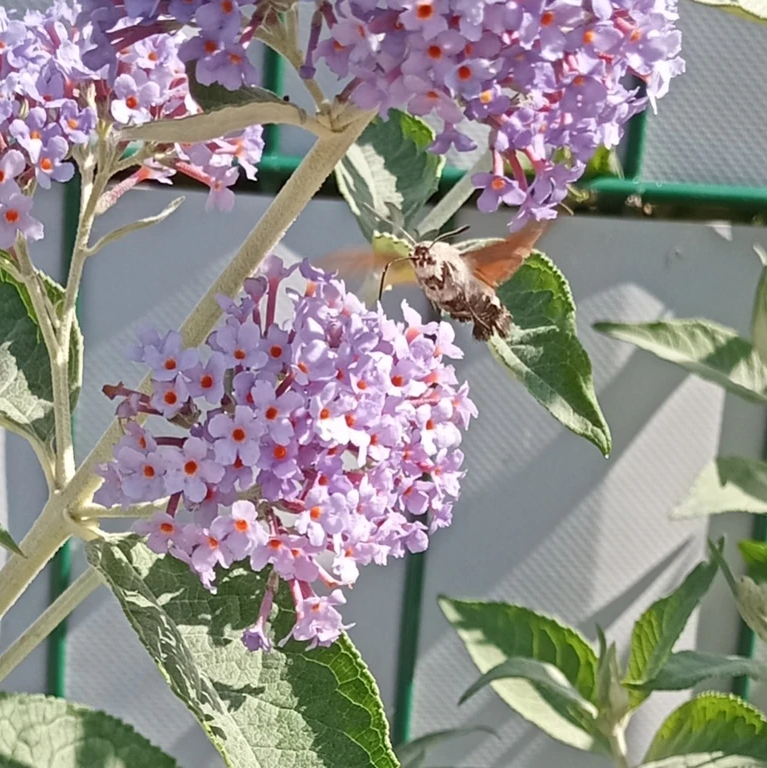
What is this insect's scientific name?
Macroglossum stellatarum
